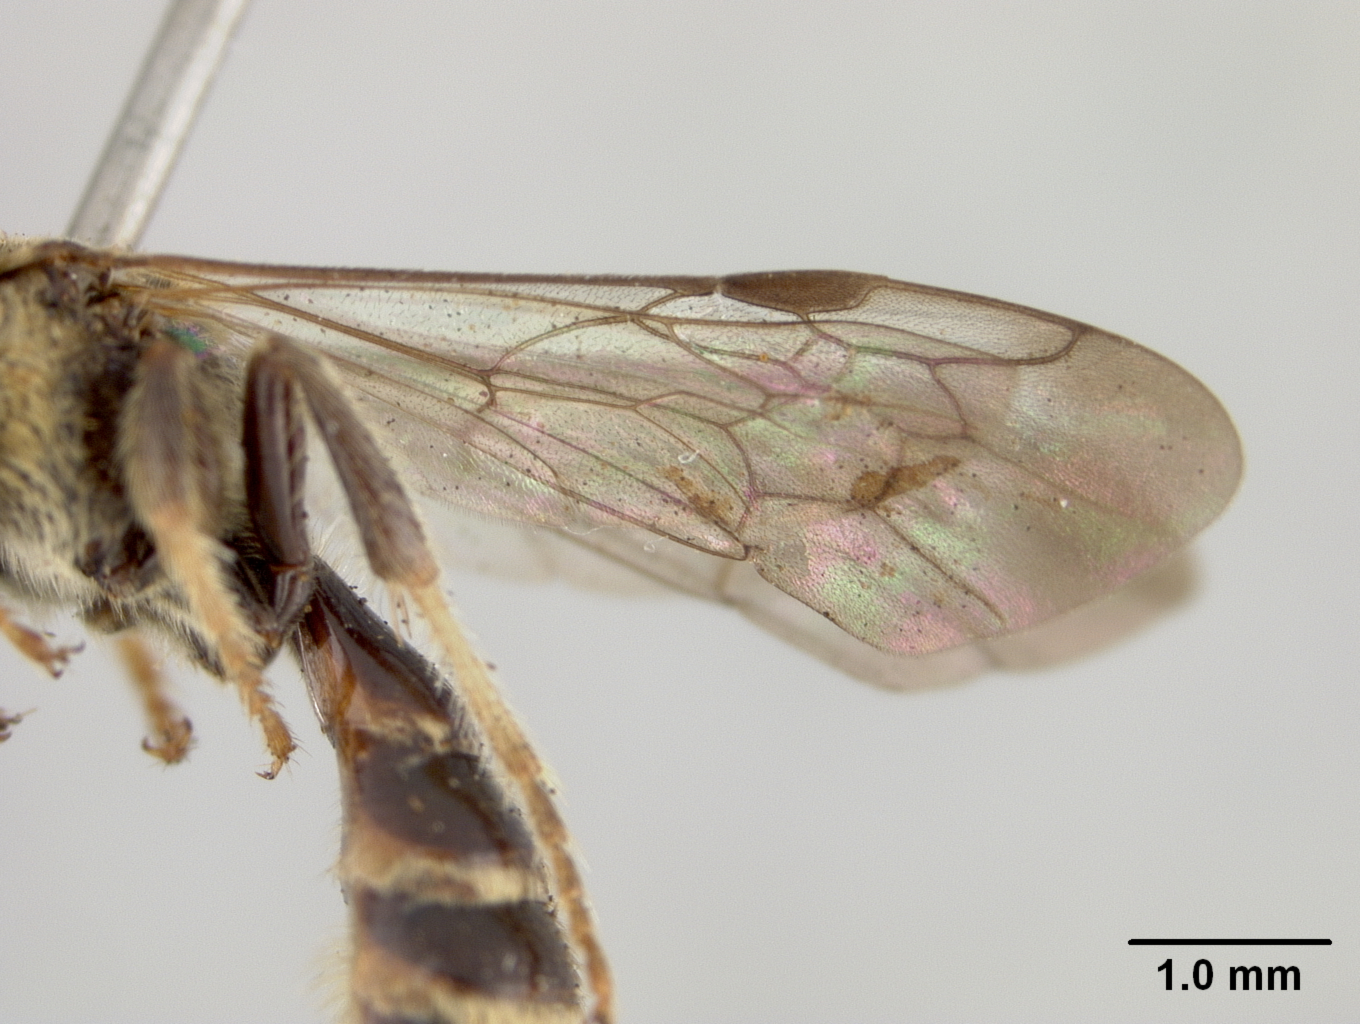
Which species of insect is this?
Nomia lautula
